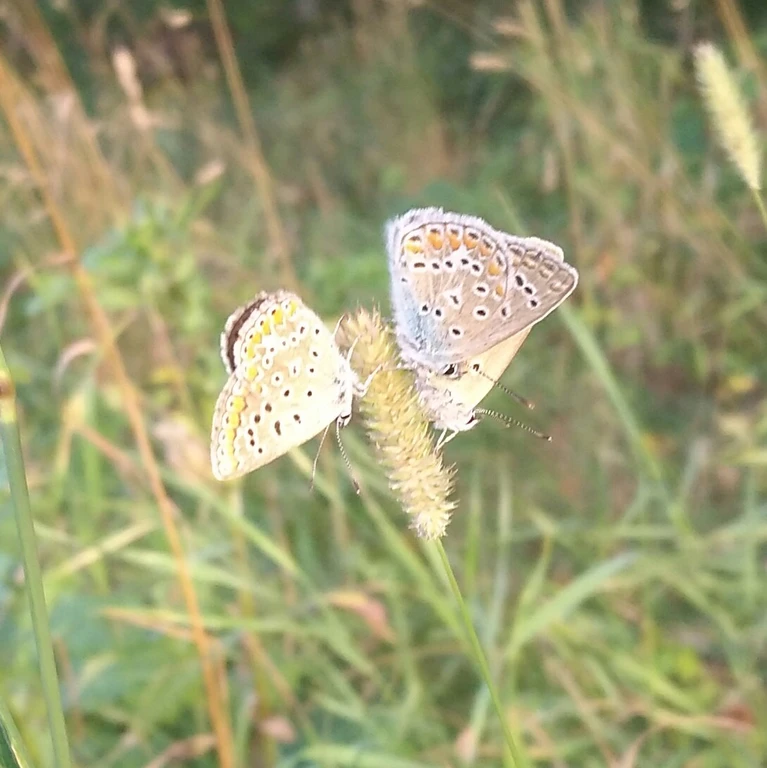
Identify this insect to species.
Polyommatus icarus
